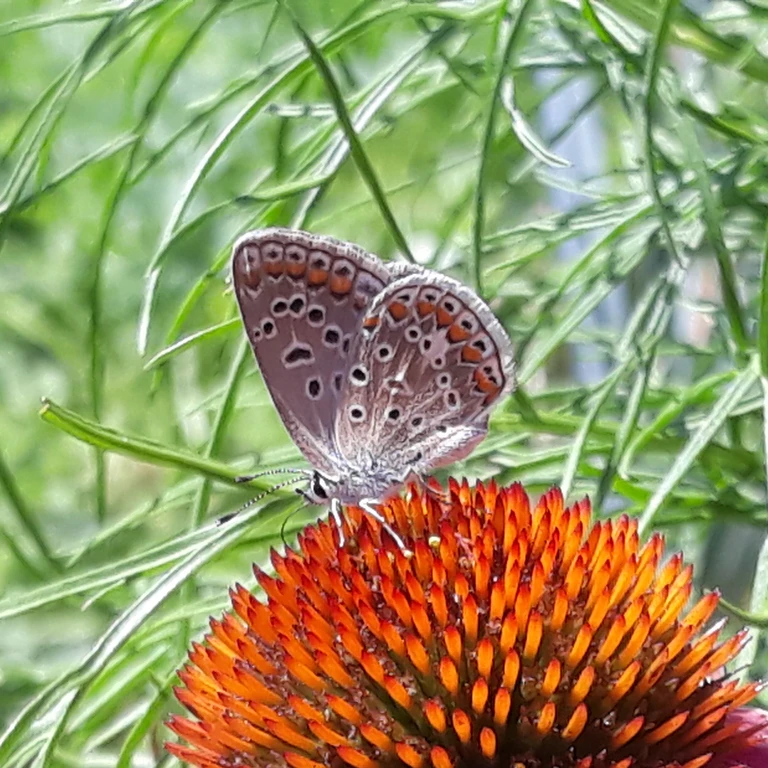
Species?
Polyommatus icarus
